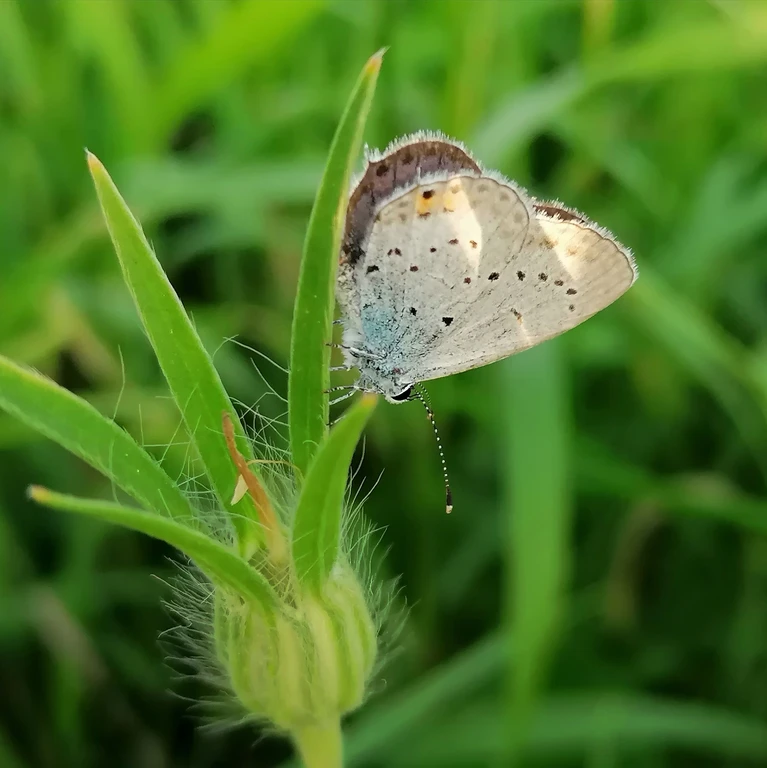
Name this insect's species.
Cupido argiades (also Elkalyce argiades)
